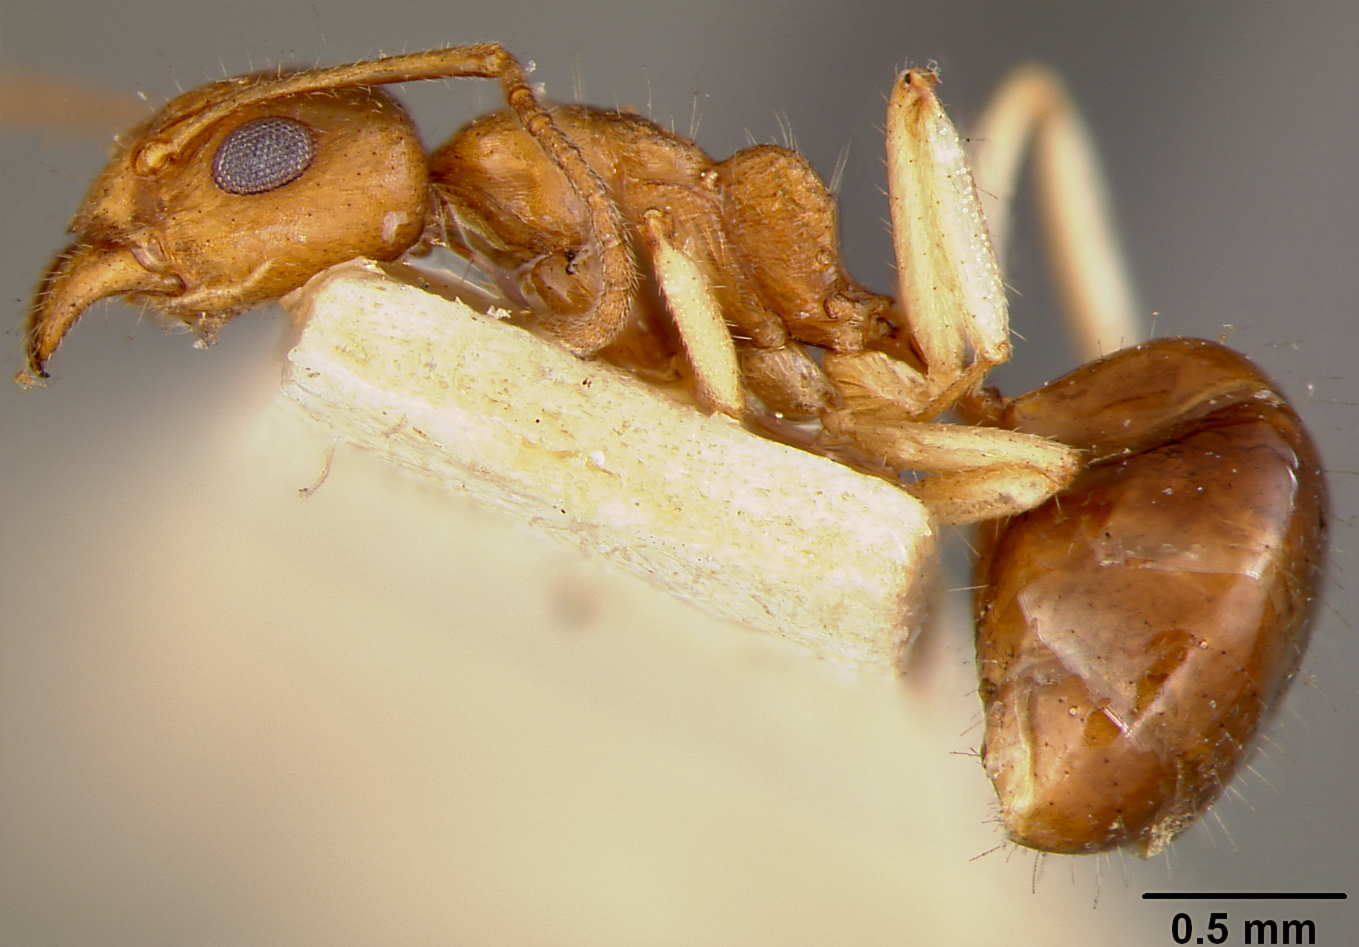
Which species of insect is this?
Dolichoderus parvus
